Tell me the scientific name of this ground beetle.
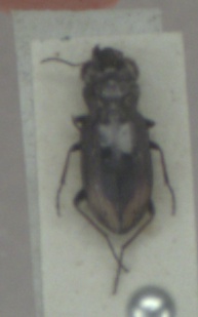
Notiophilus biguttatus
